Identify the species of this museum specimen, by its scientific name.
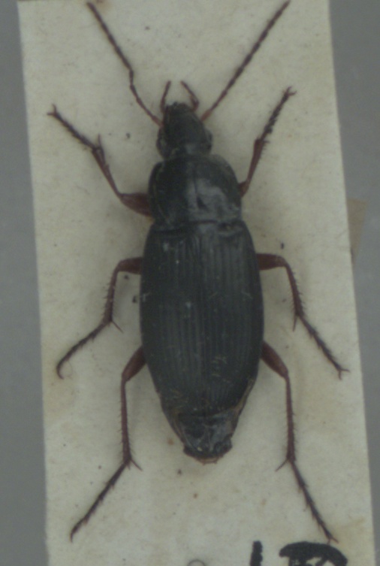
Calathus fuscipes
